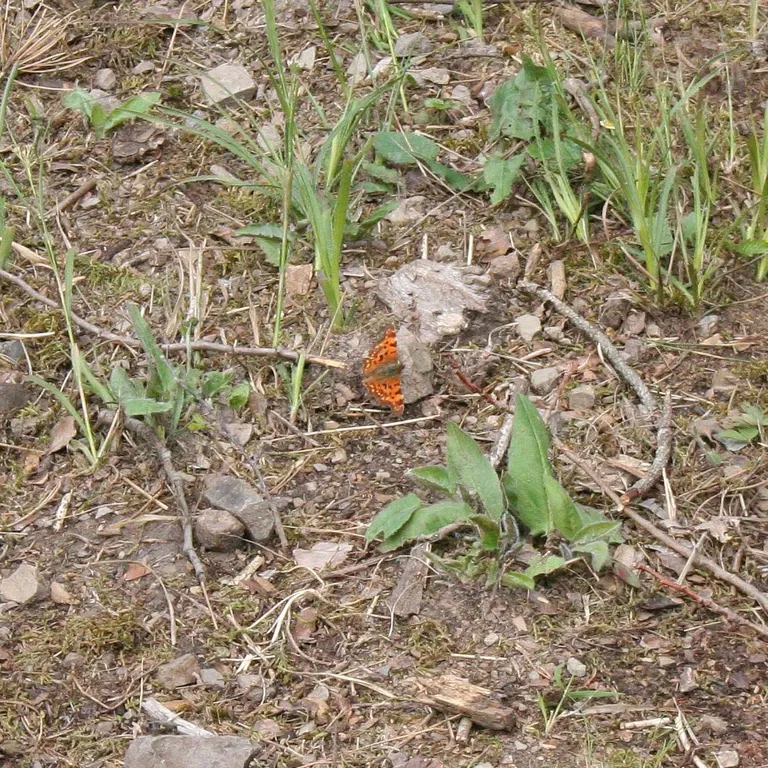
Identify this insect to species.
Polygonia c-album
